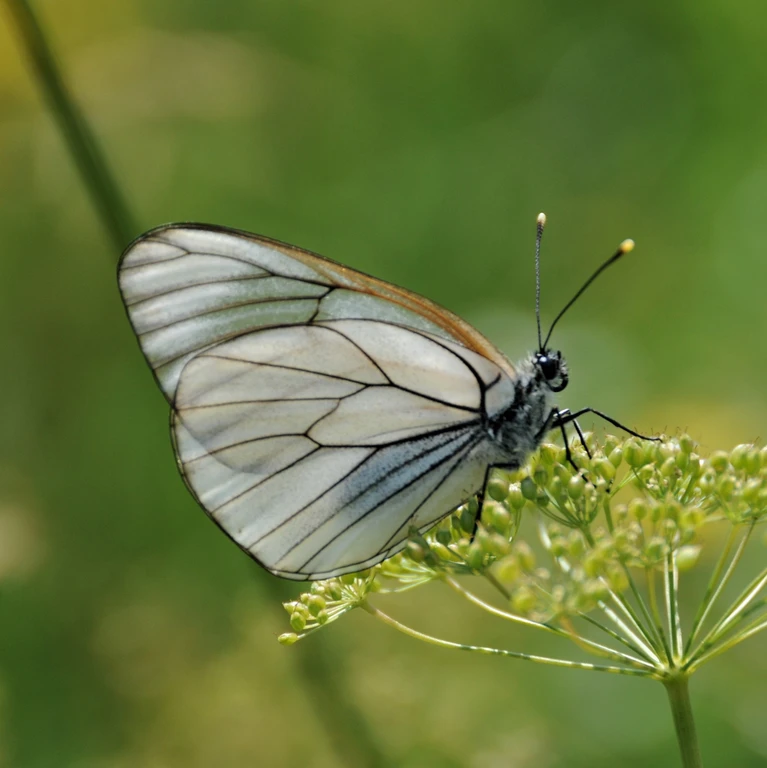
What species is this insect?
Aporia crataegi
